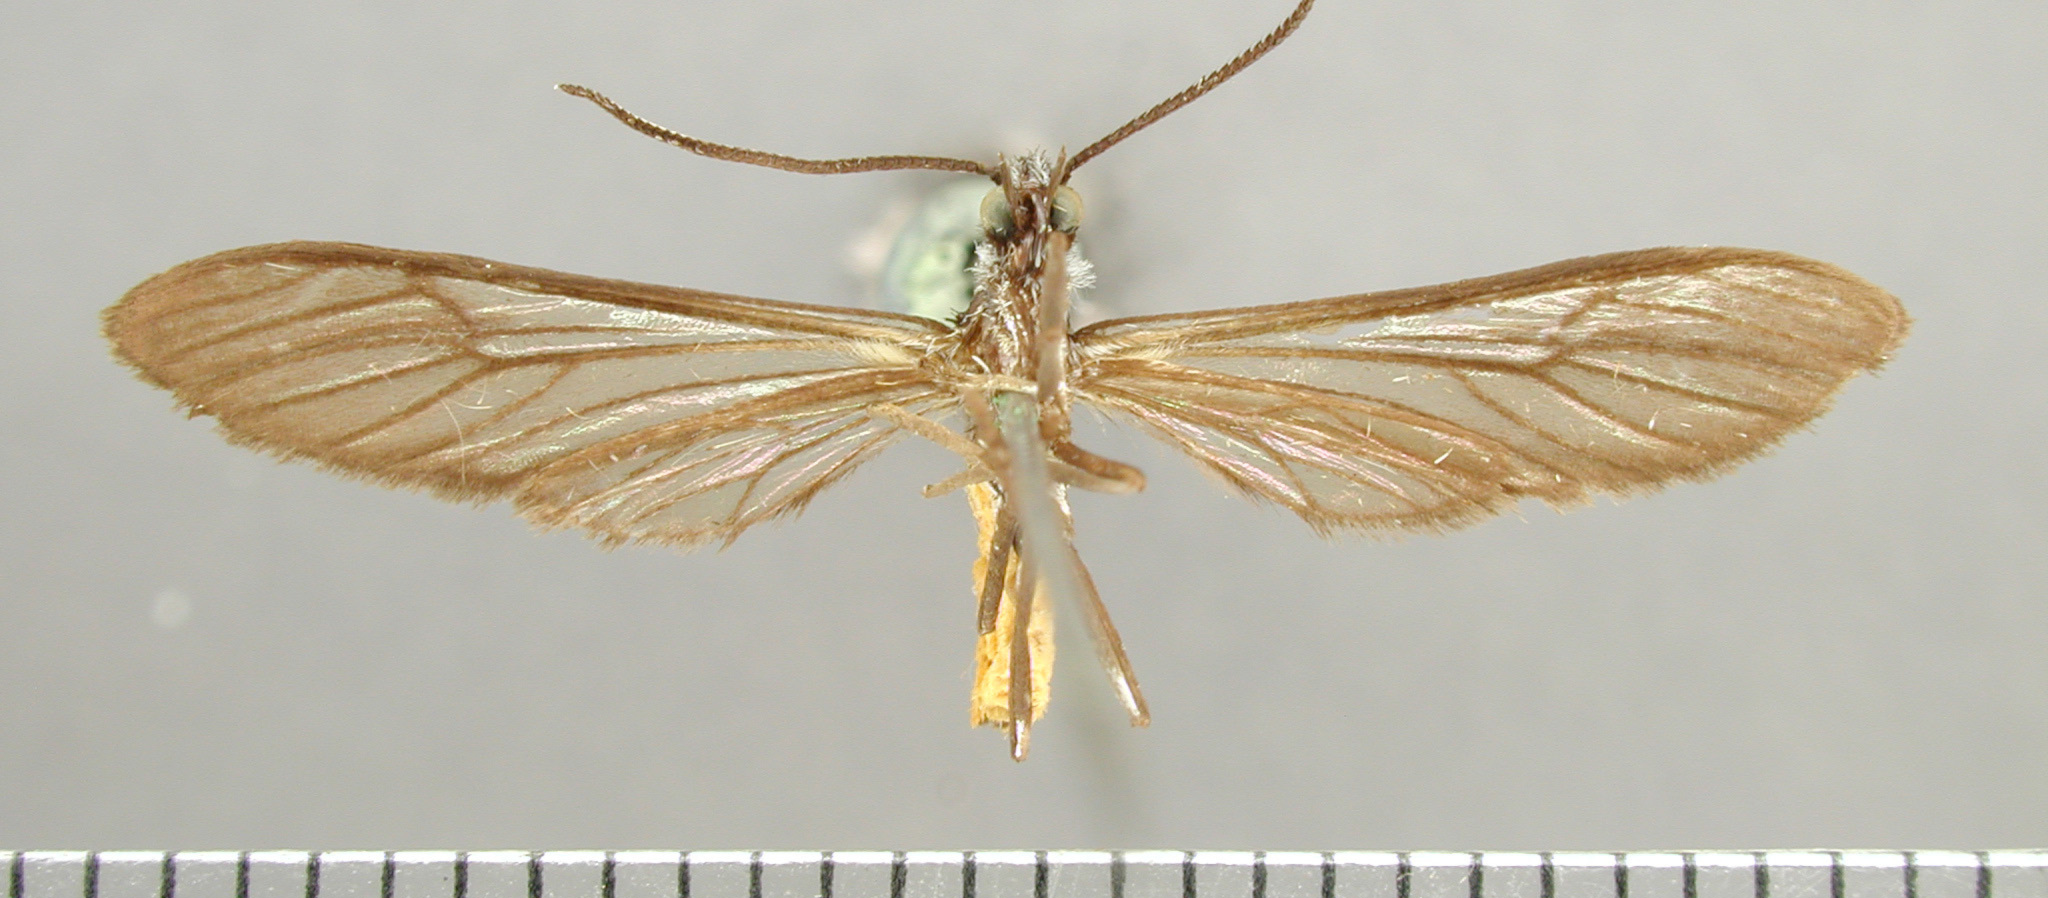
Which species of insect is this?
Saurita improvisa
